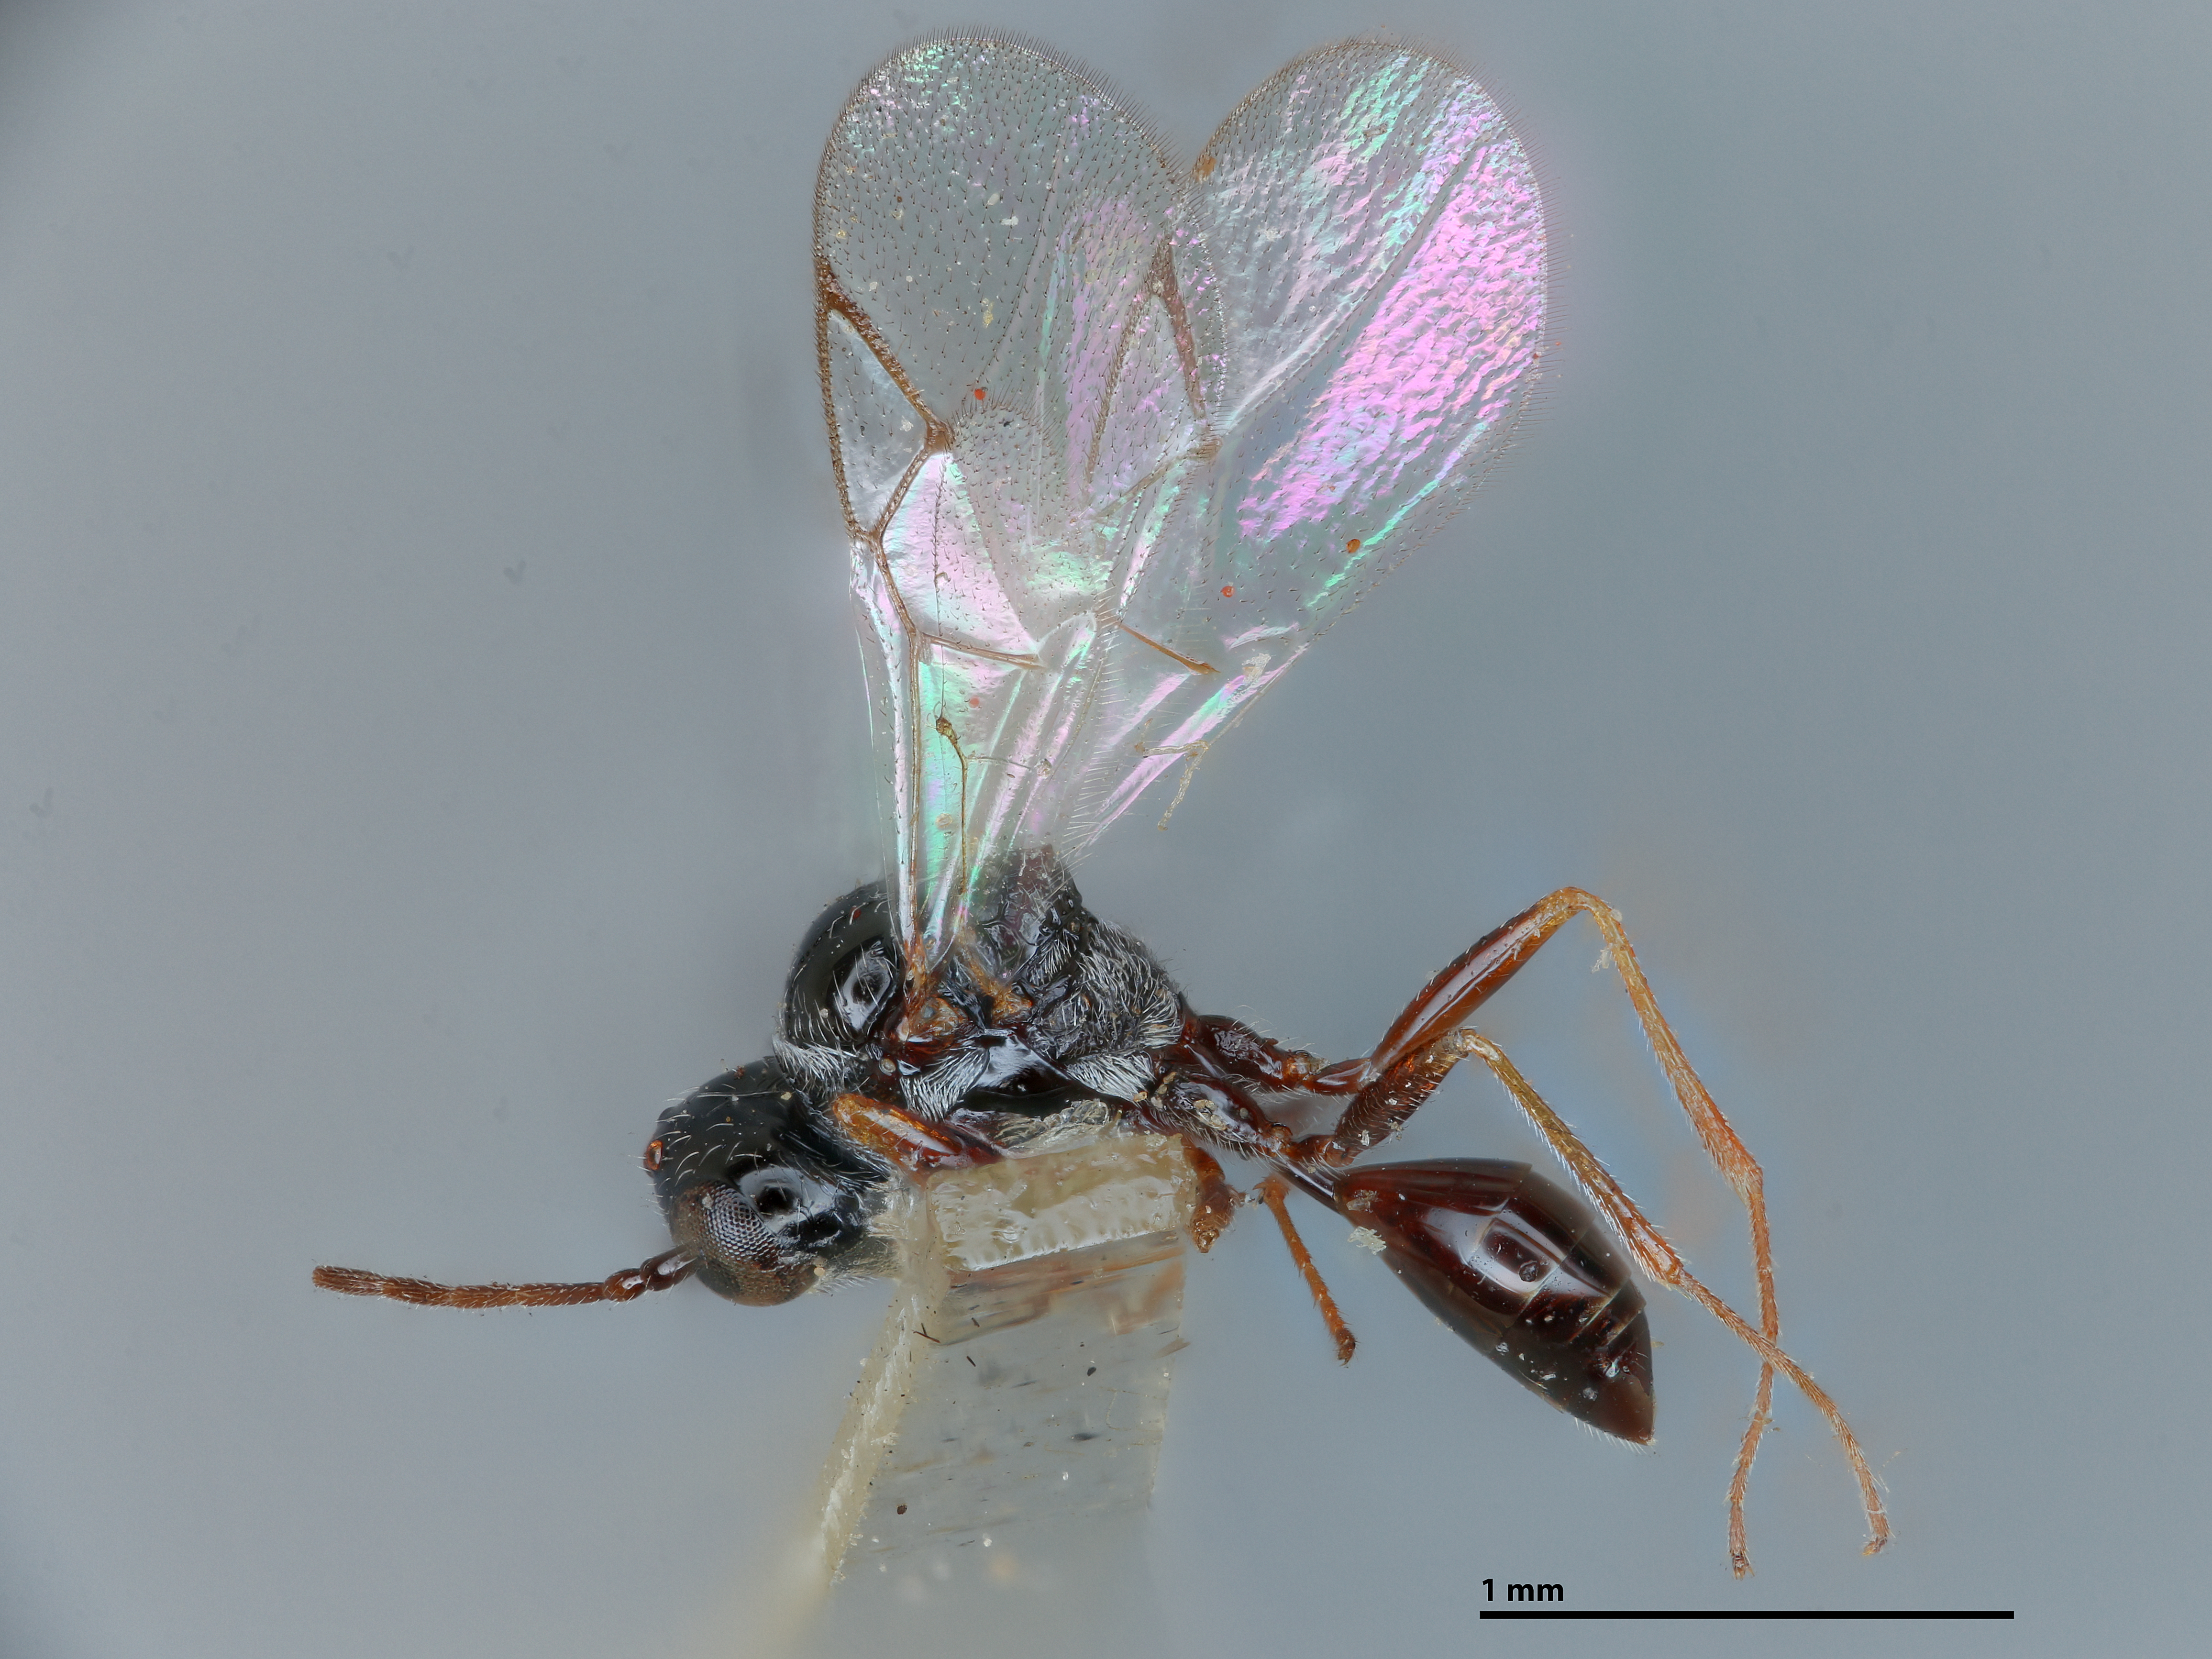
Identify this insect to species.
Anacharis zealandica
